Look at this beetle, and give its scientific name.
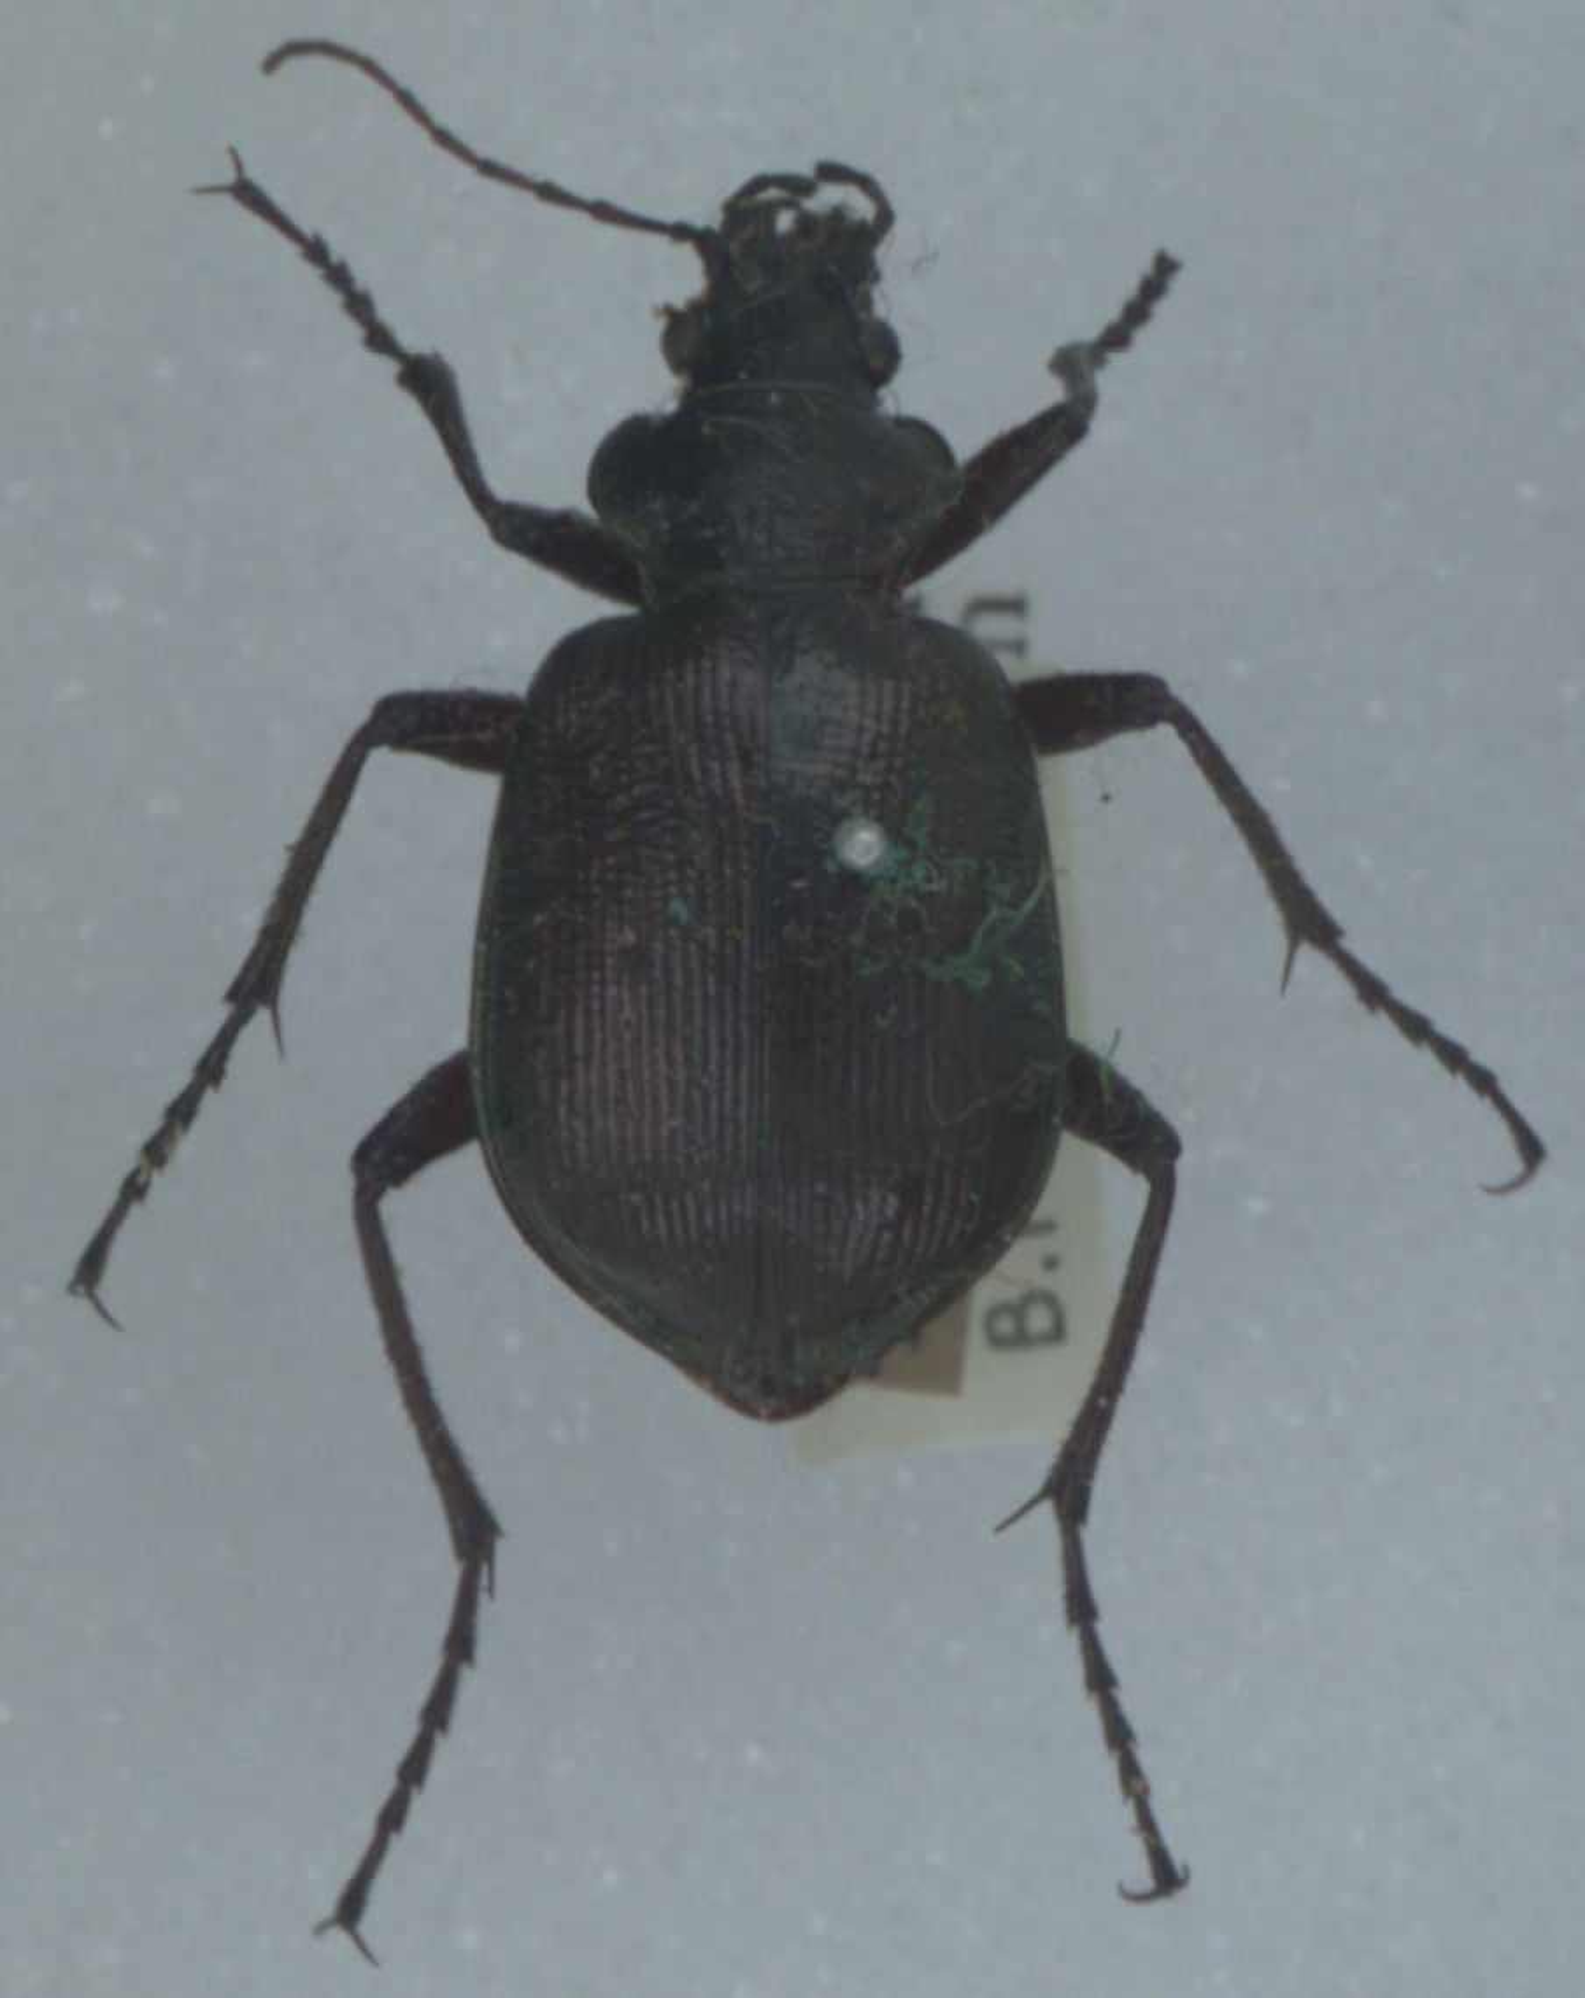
Calosoma inquisitor
